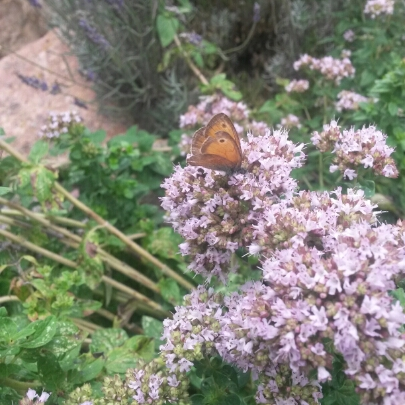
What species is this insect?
Coenonympha pamphilus
